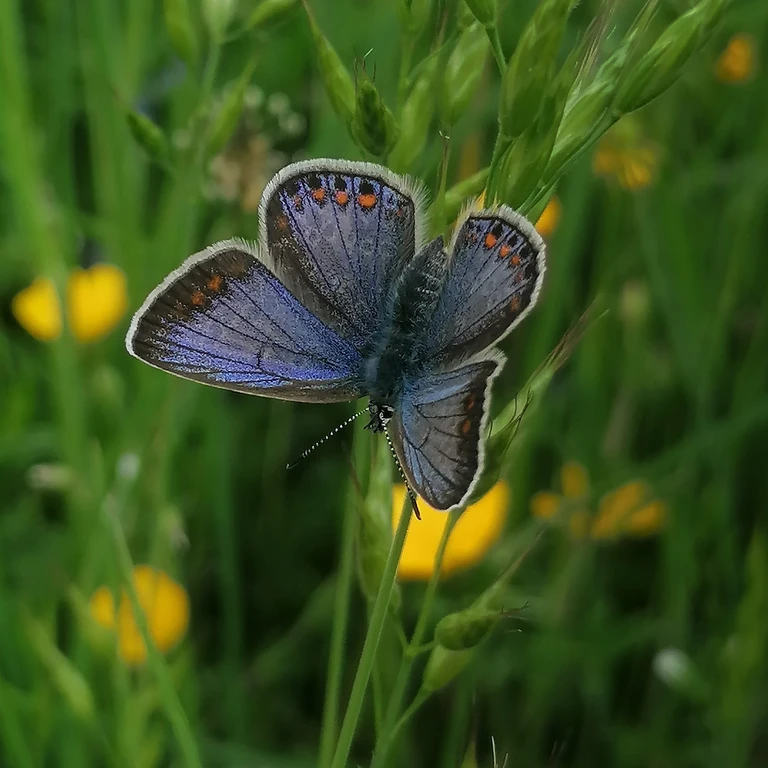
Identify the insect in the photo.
Polyommatus icarus
